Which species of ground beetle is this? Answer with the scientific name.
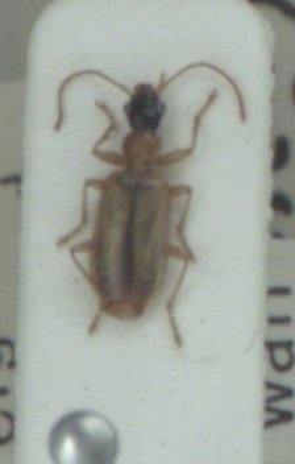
Demetrias atricapillus
